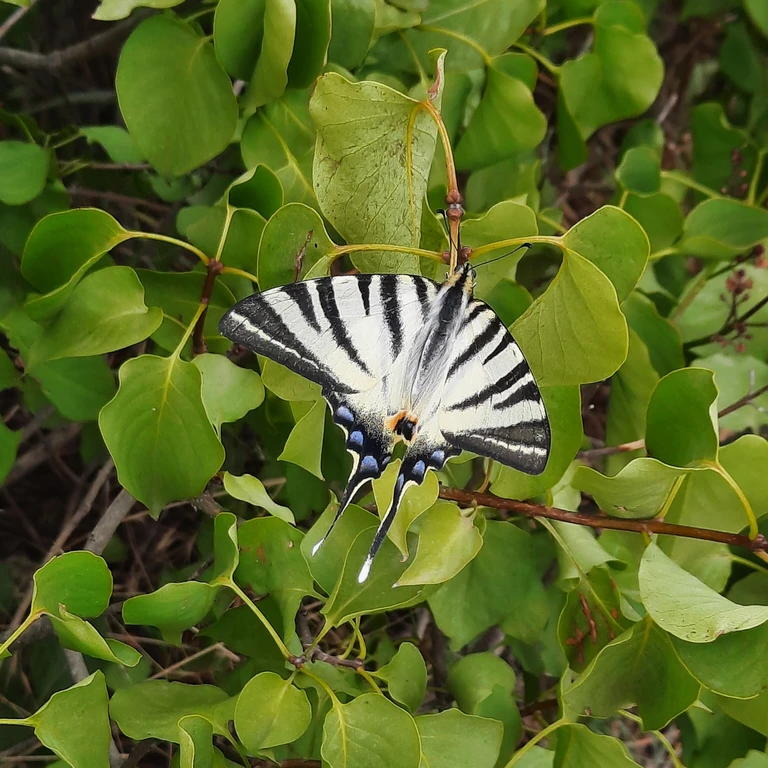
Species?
Iphiclides podalirius
